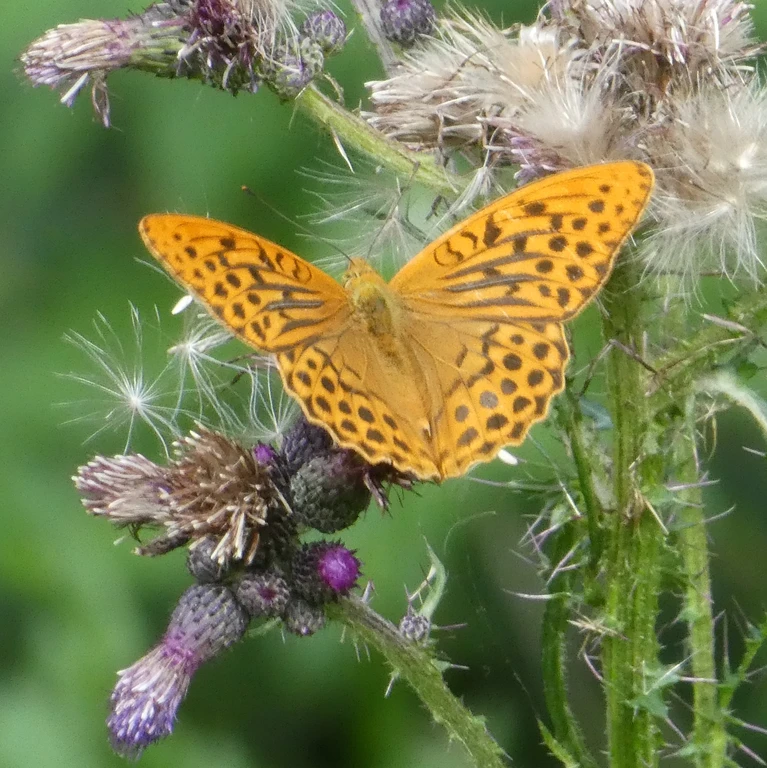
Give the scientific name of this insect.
Argynnis paphia
